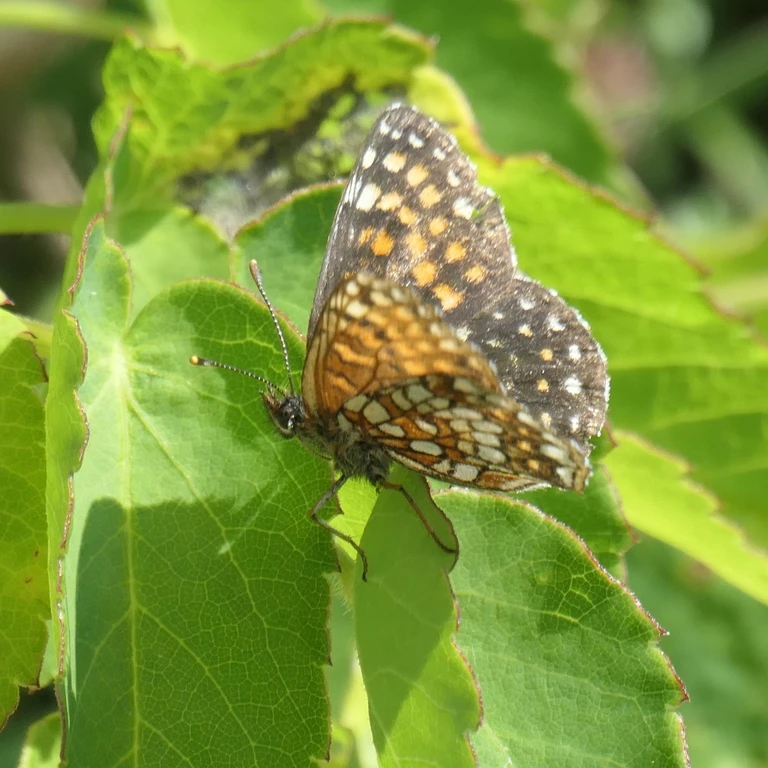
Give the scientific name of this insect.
Melitaea diamina
